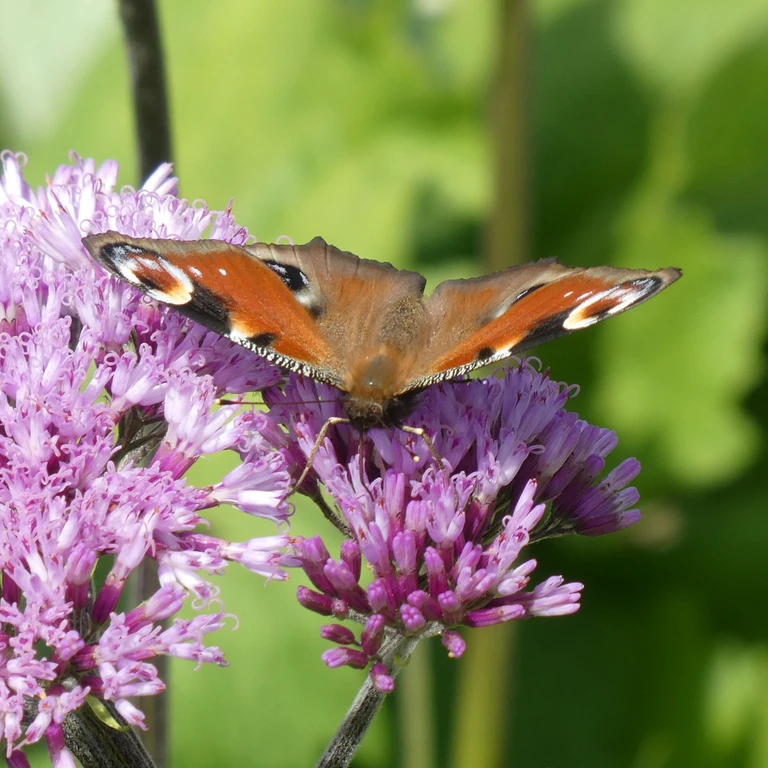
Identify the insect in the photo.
Aglais io
